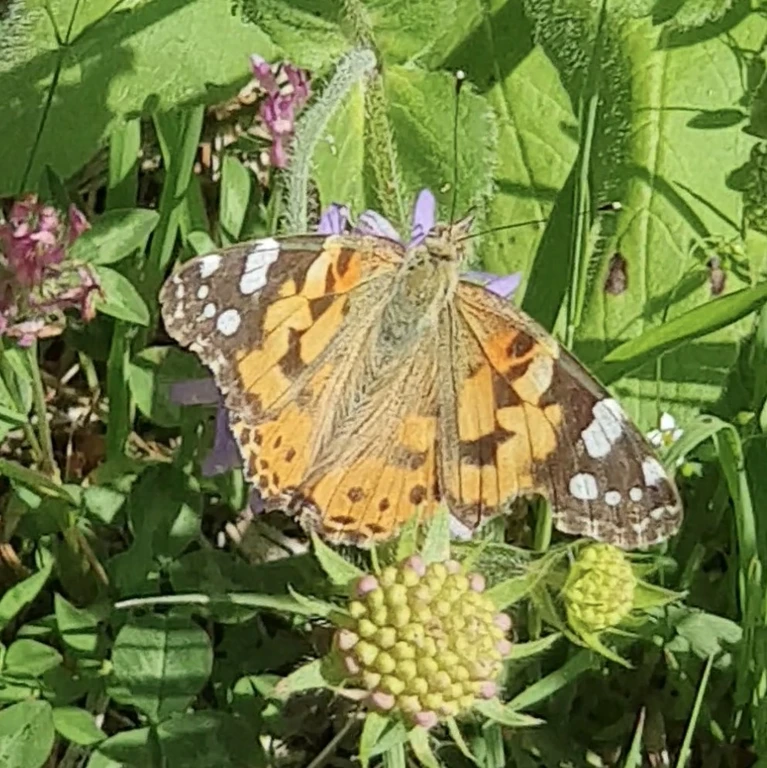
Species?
Vanessa cardui
